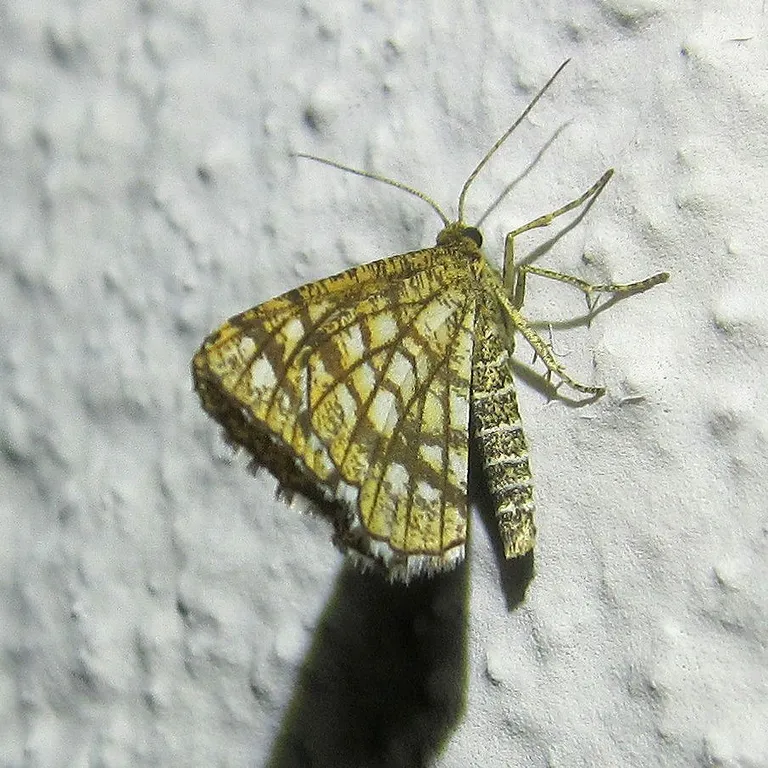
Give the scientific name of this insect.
Chiasmia clathrata
